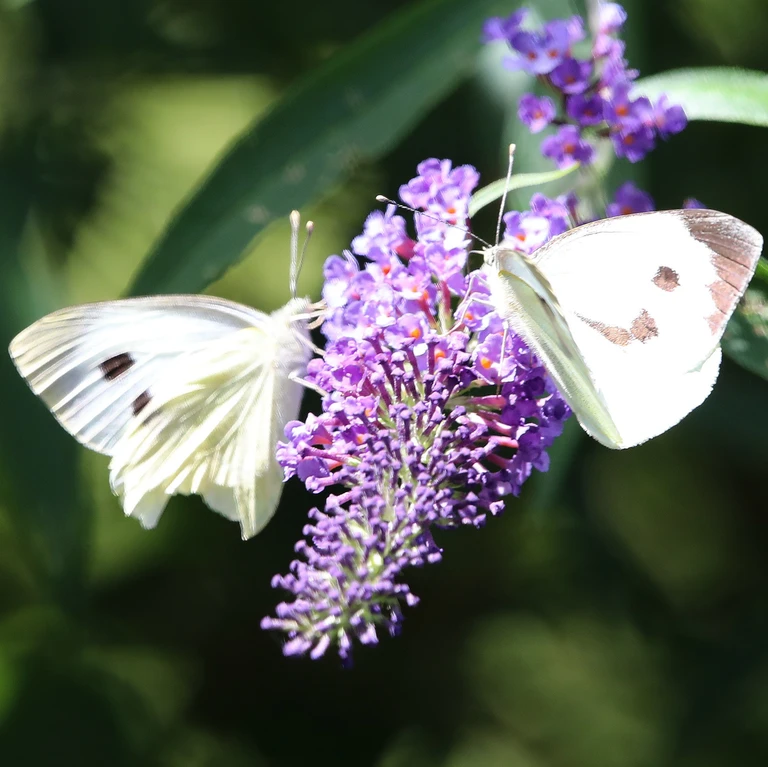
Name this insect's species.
Pieris brassicae
